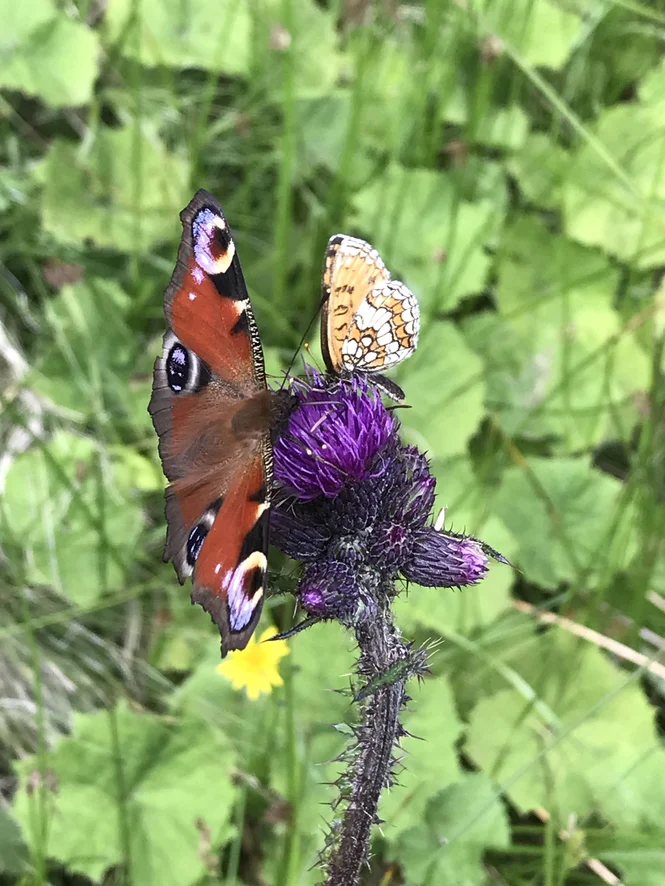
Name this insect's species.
Aglais io
